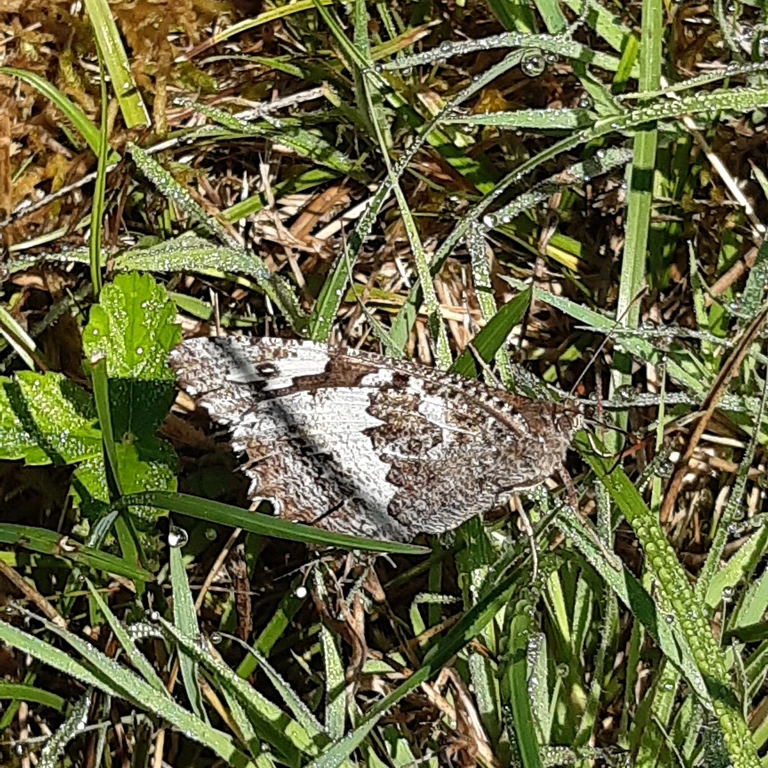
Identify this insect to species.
Brintesia circe
